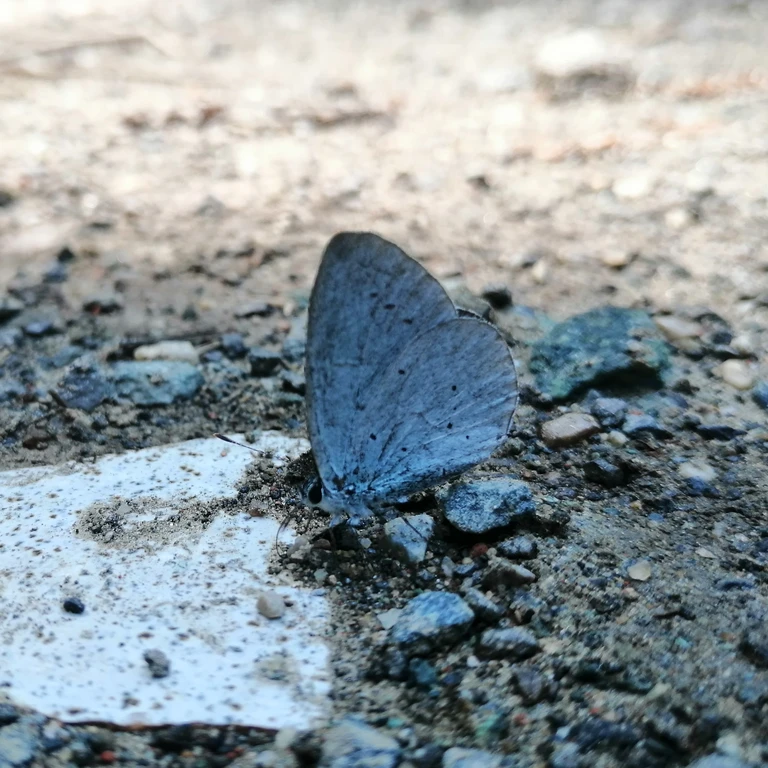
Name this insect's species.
Celastrina argiolus
